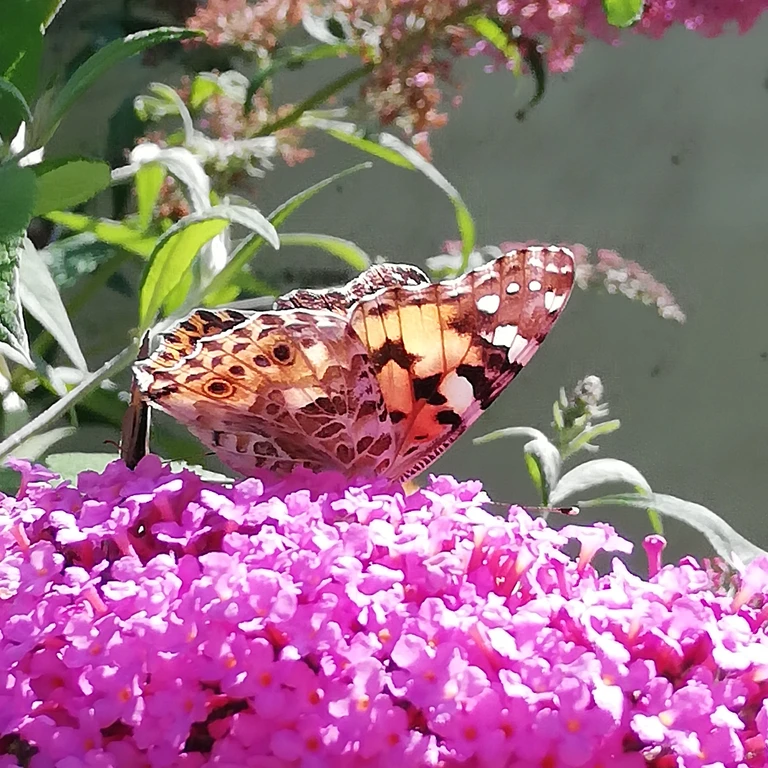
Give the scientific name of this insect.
Vanessa cardui
